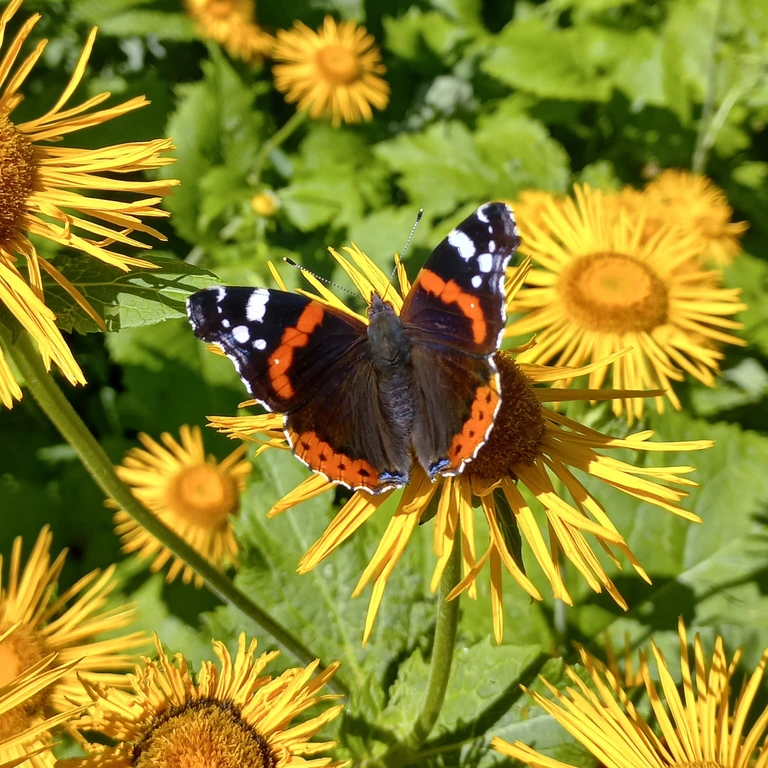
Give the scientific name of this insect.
Vanessa atalanta
